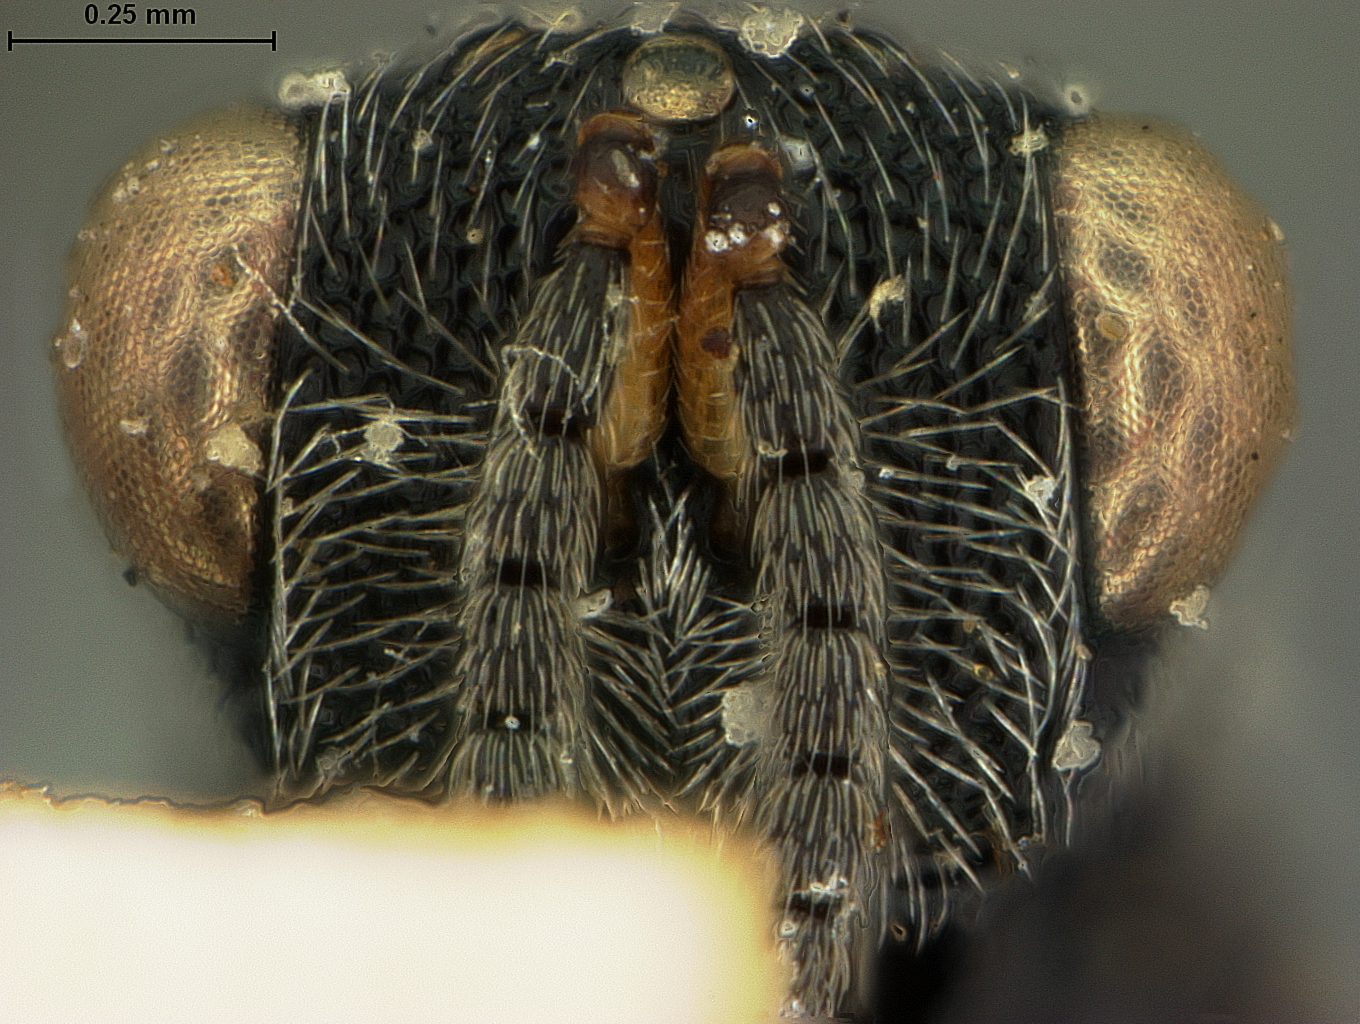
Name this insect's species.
Eurytoma obtusilobae
